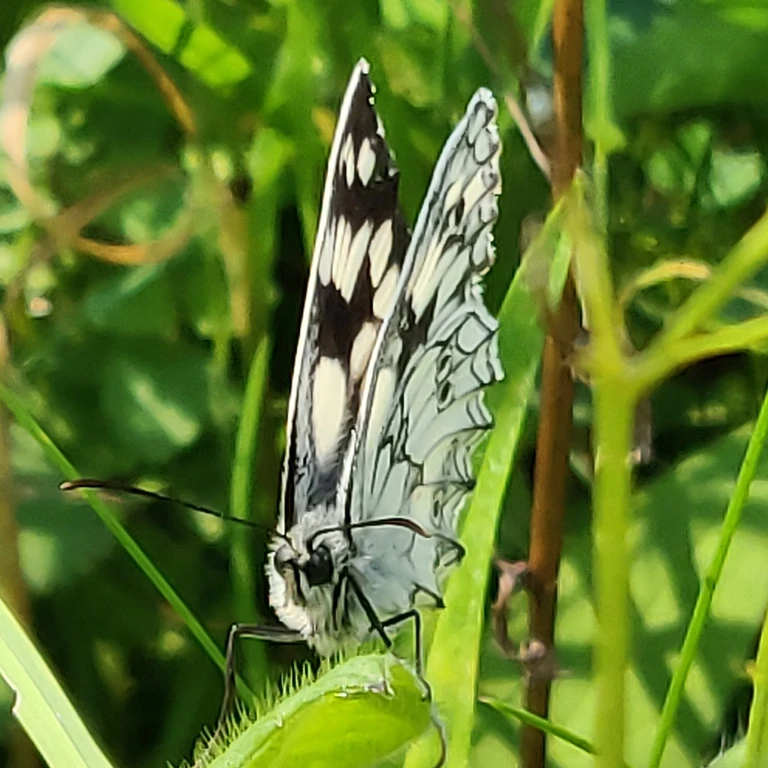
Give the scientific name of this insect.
Melanargia galathea
